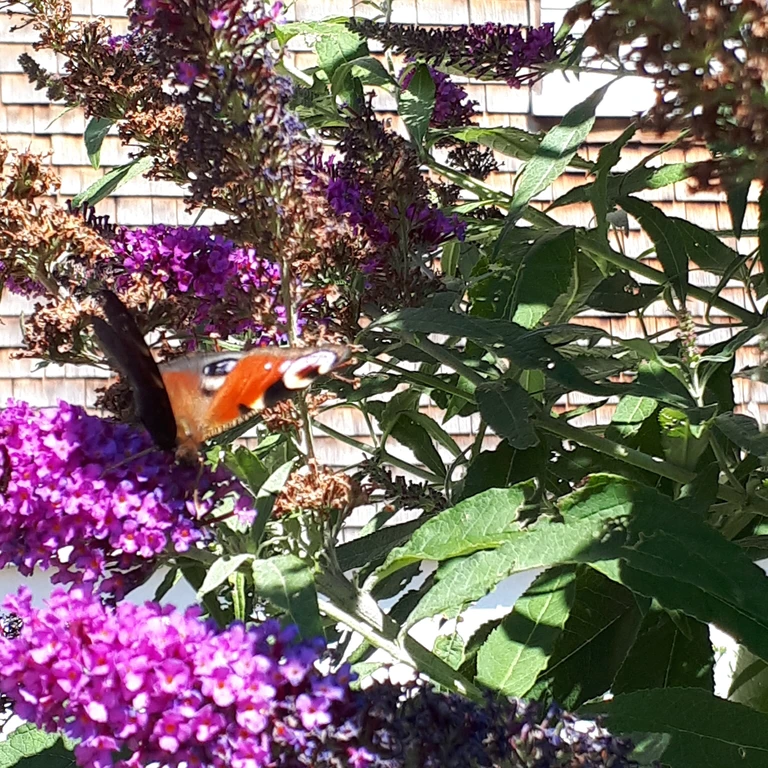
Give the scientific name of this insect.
Aglais io
